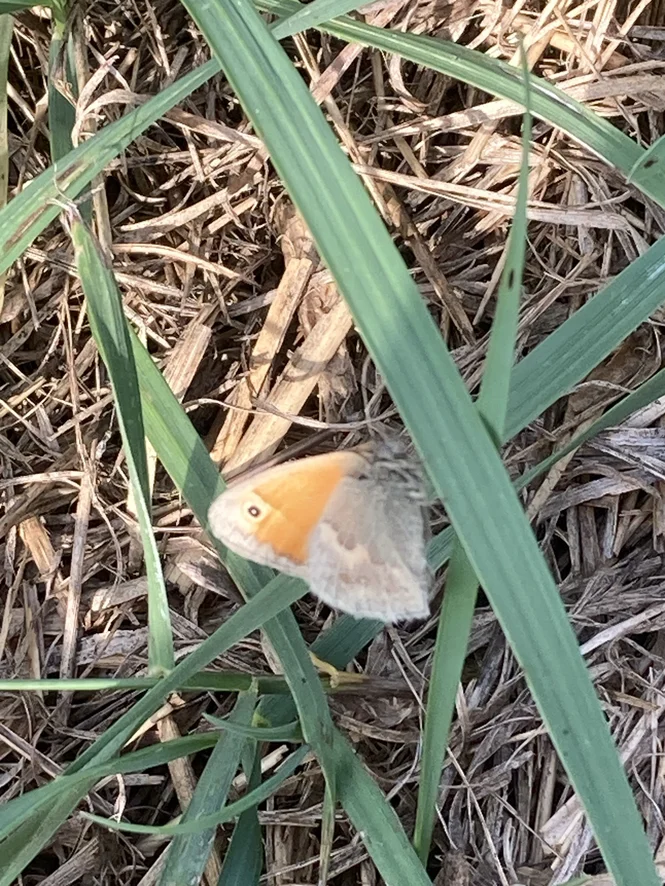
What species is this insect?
Coenonympha pamphilus
